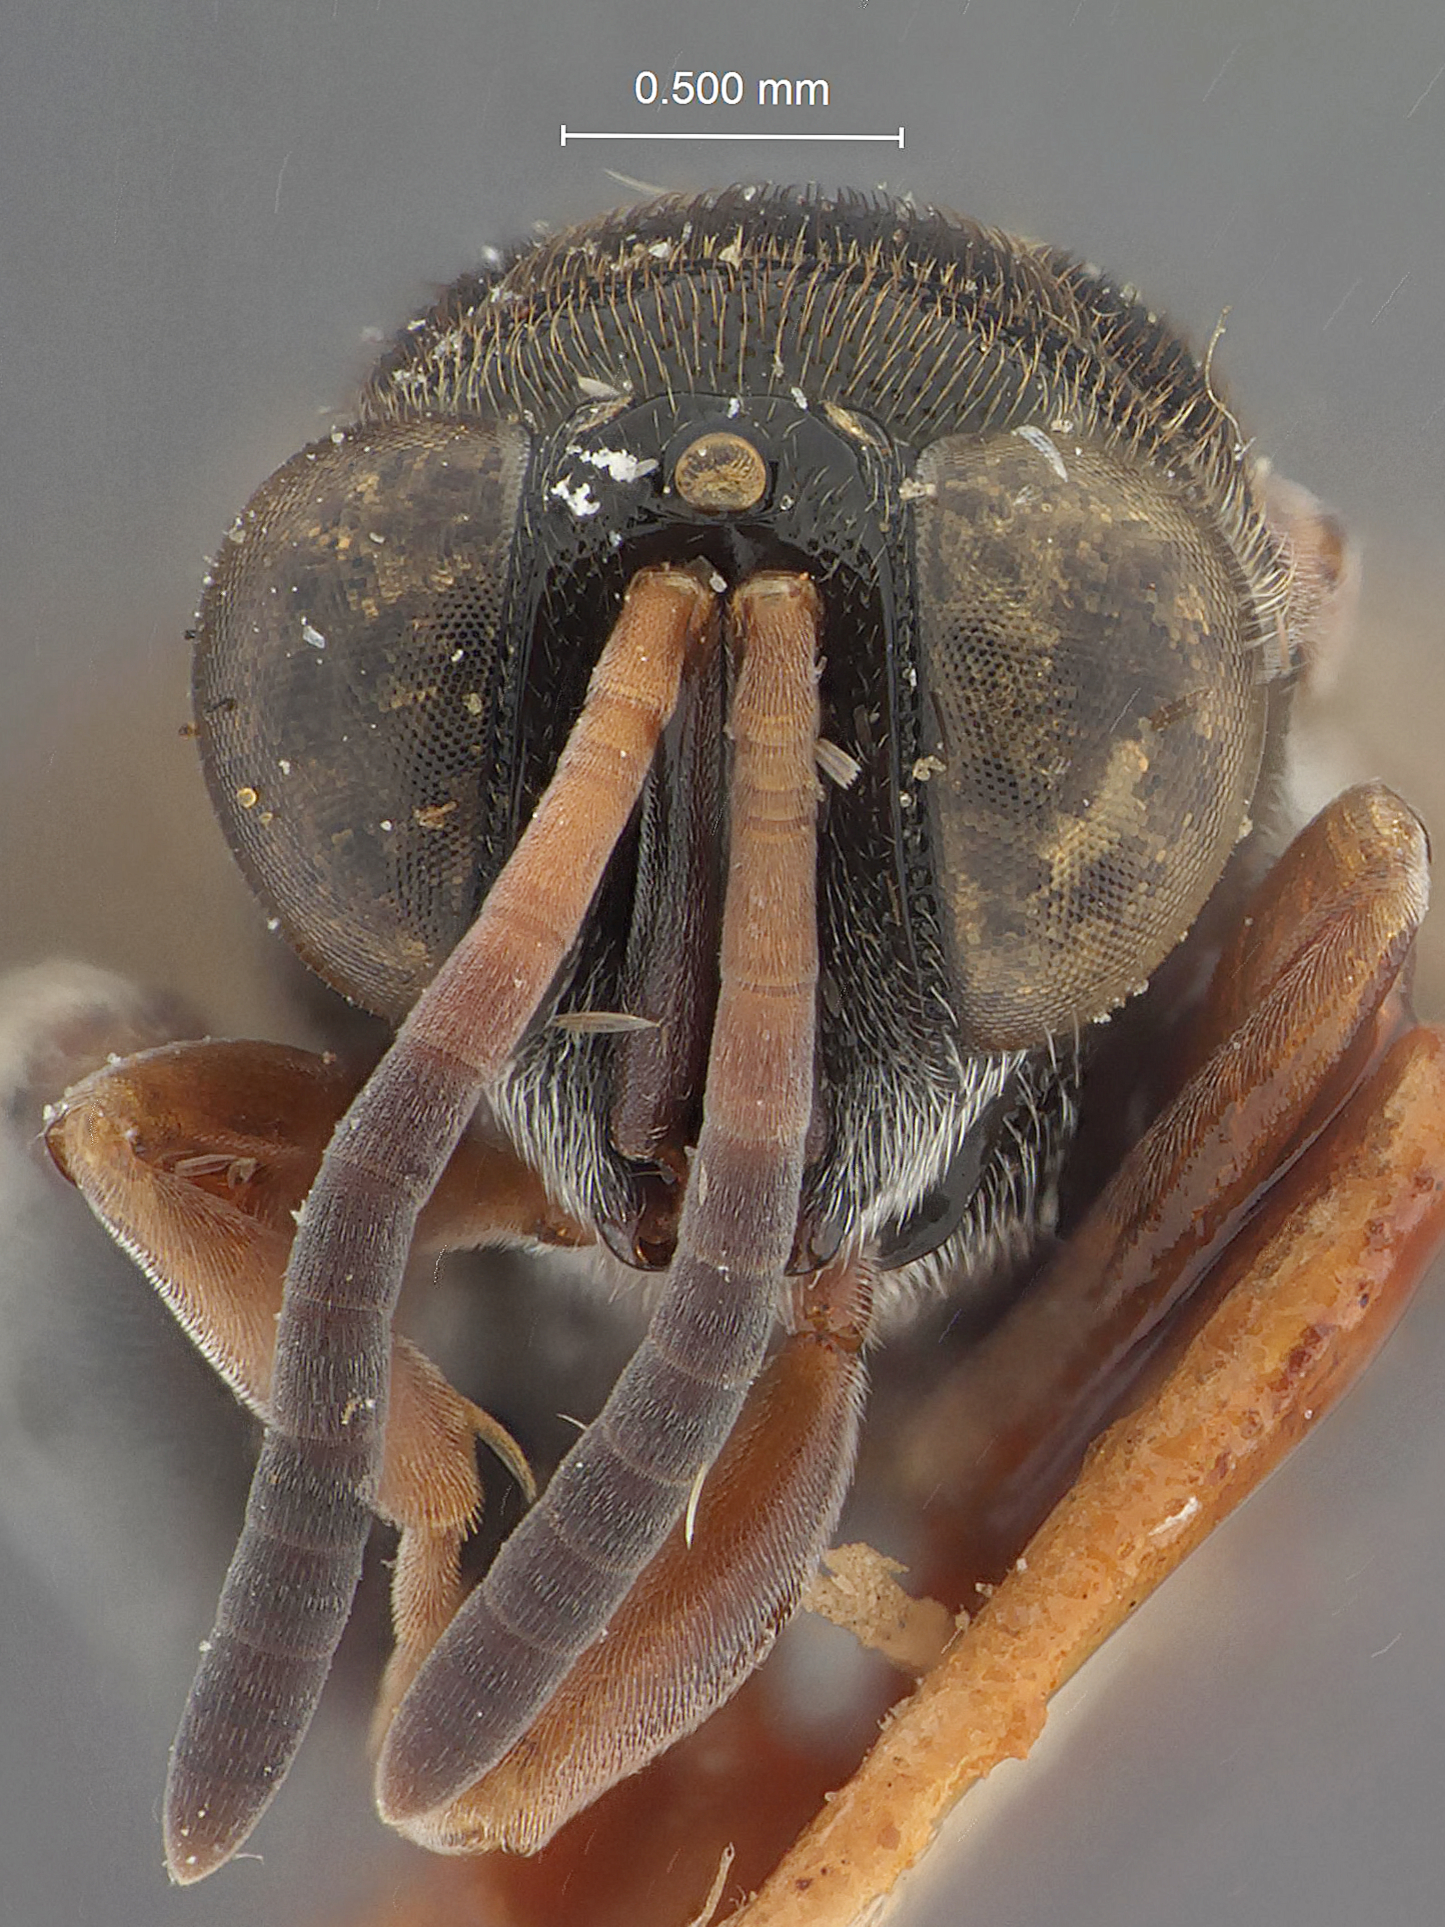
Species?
Antrocephalus atulyas
